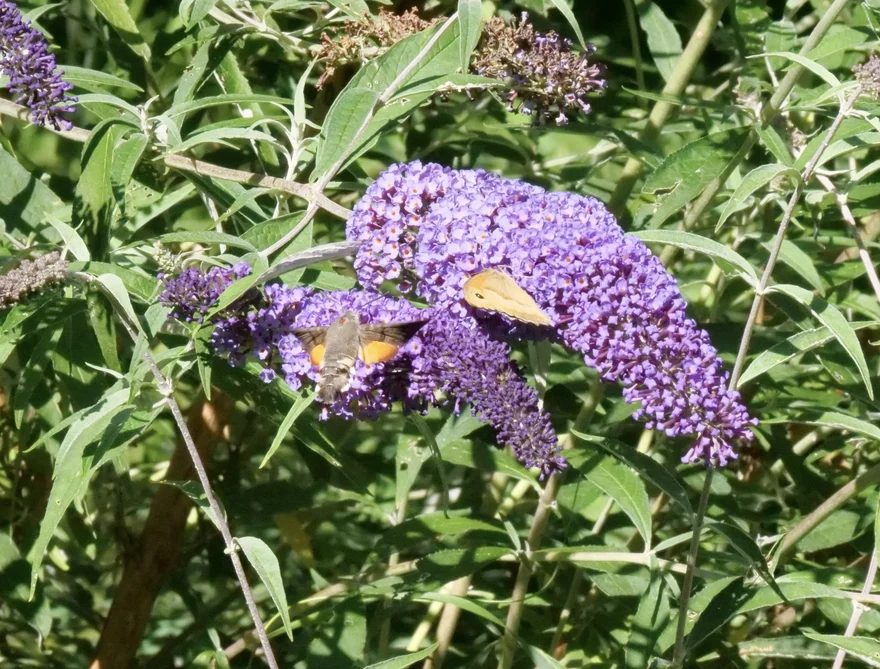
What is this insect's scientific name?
Macroglossum stellatarum
